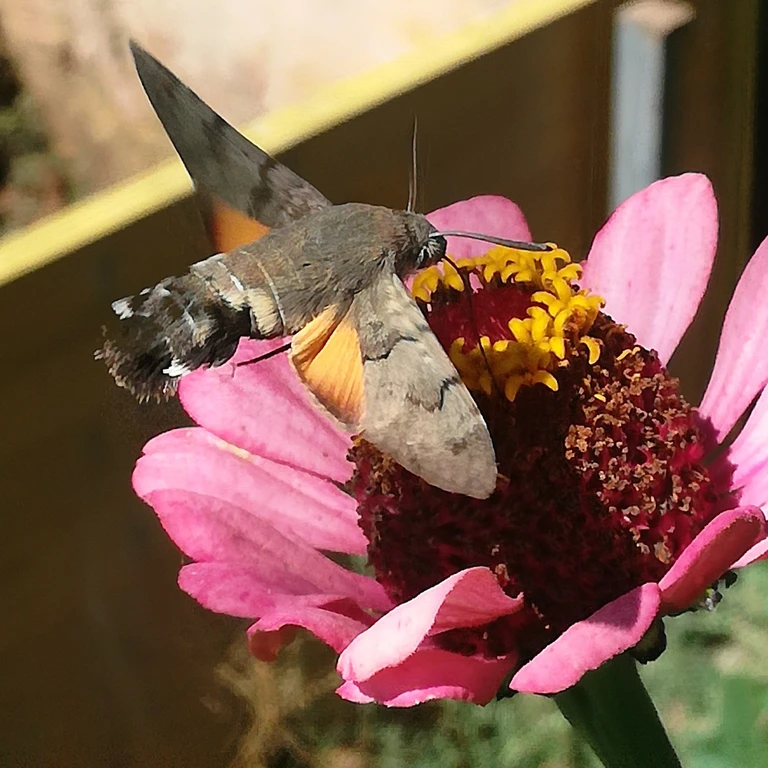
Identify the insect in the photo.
Macroglossum stellatarum
